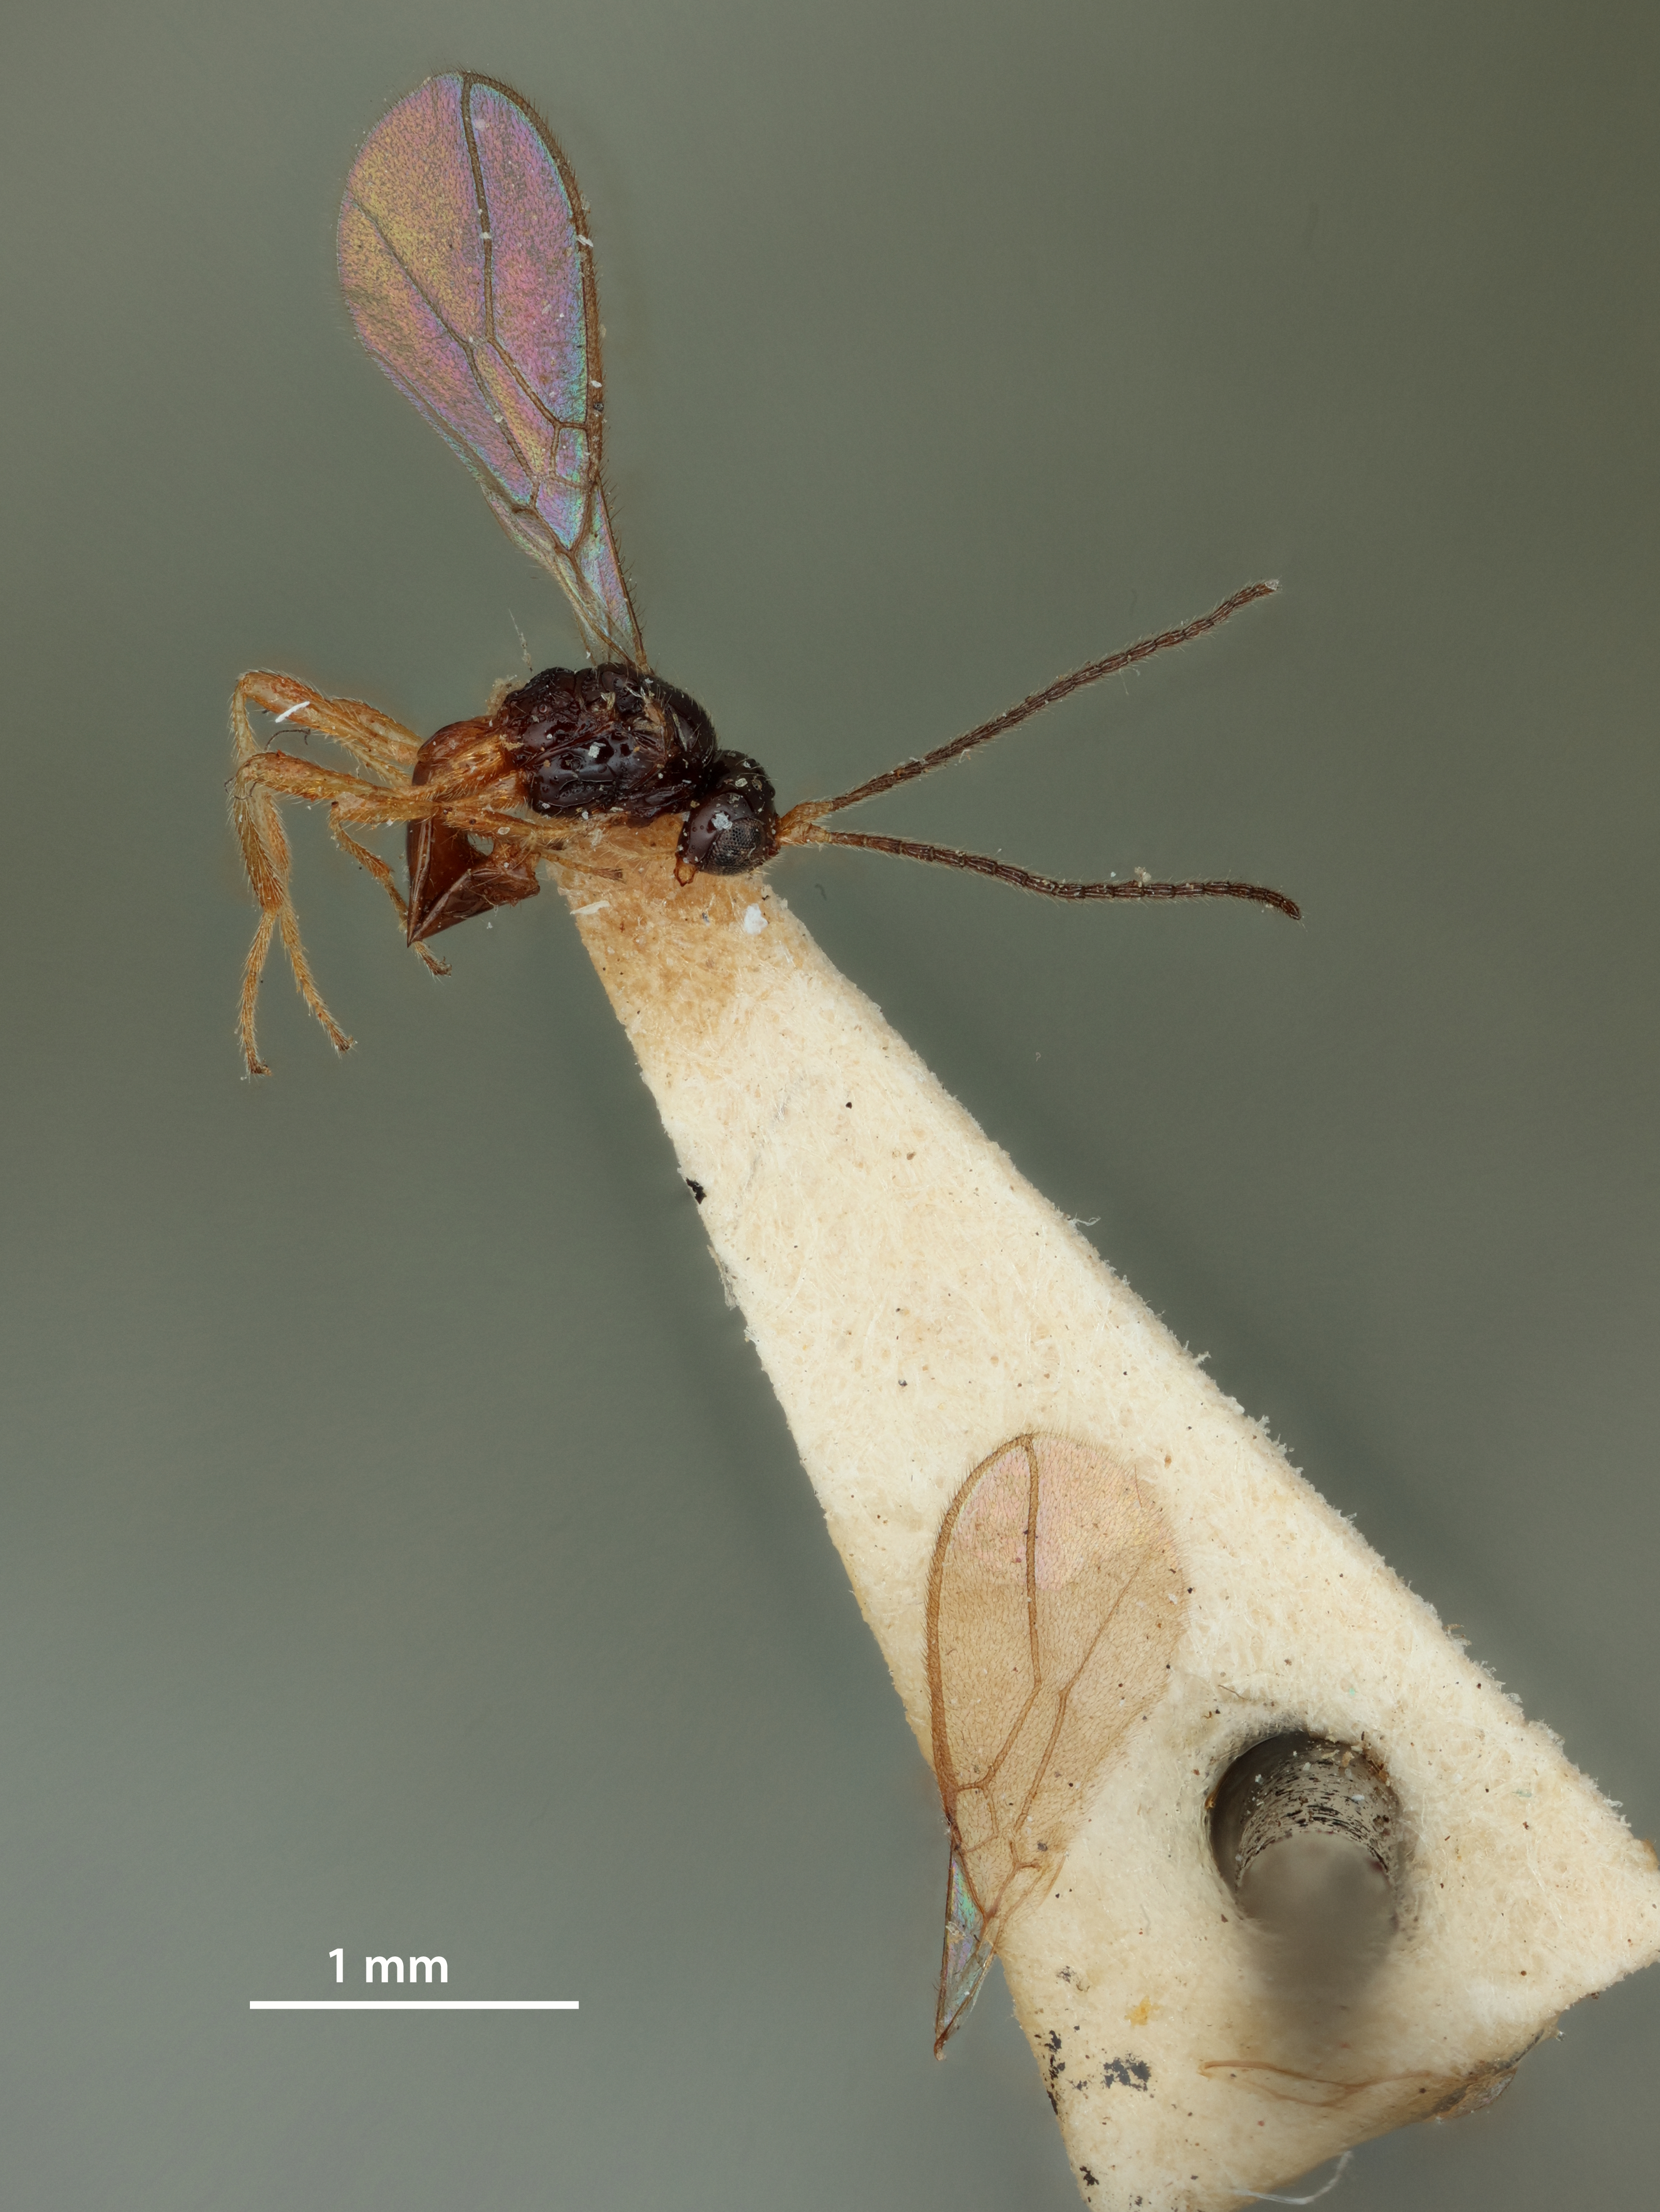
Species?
Aspilota curtibasis
